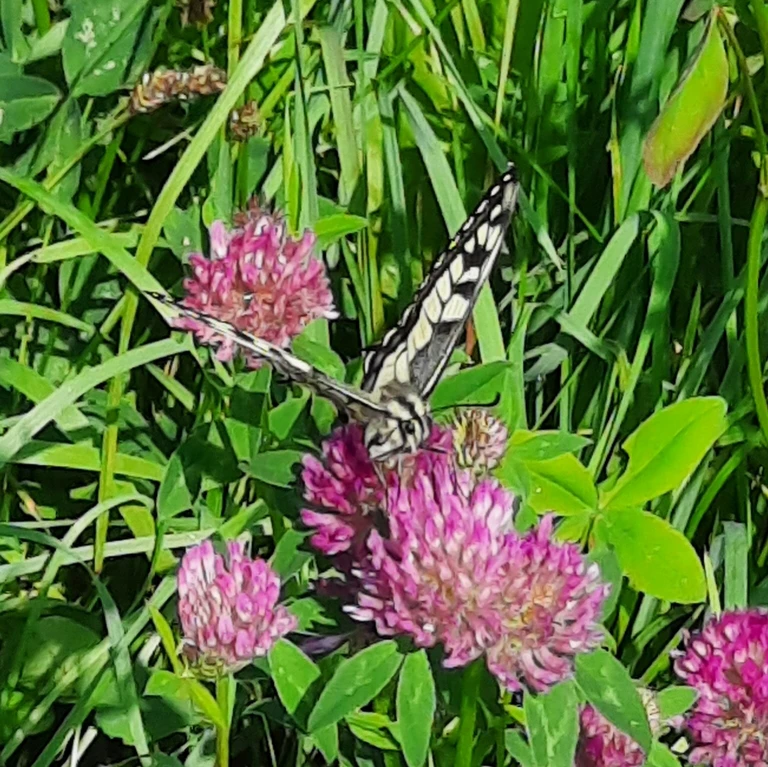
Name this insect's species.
Papilio machaon
